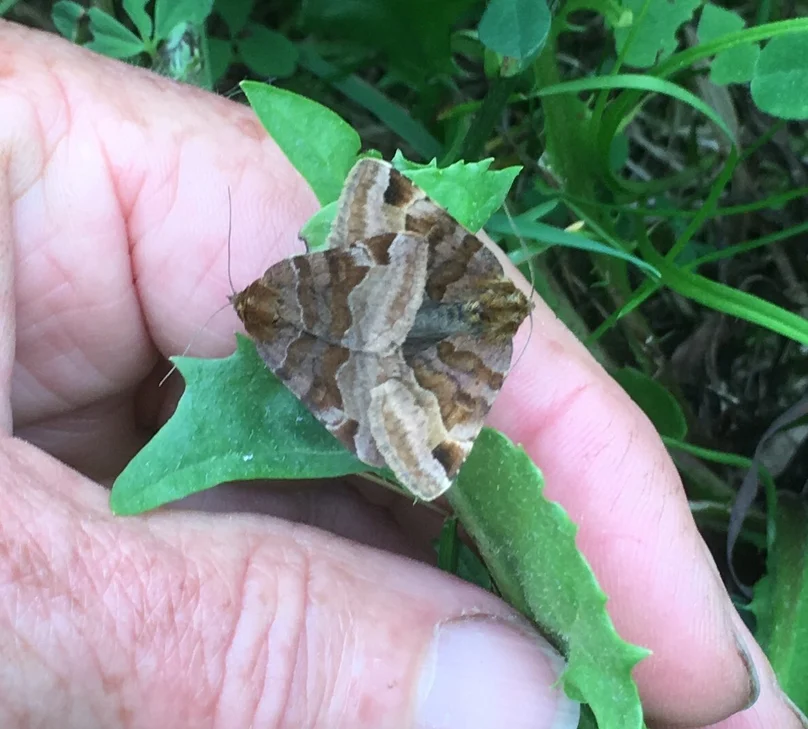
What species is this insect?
Euclidia glyphica
